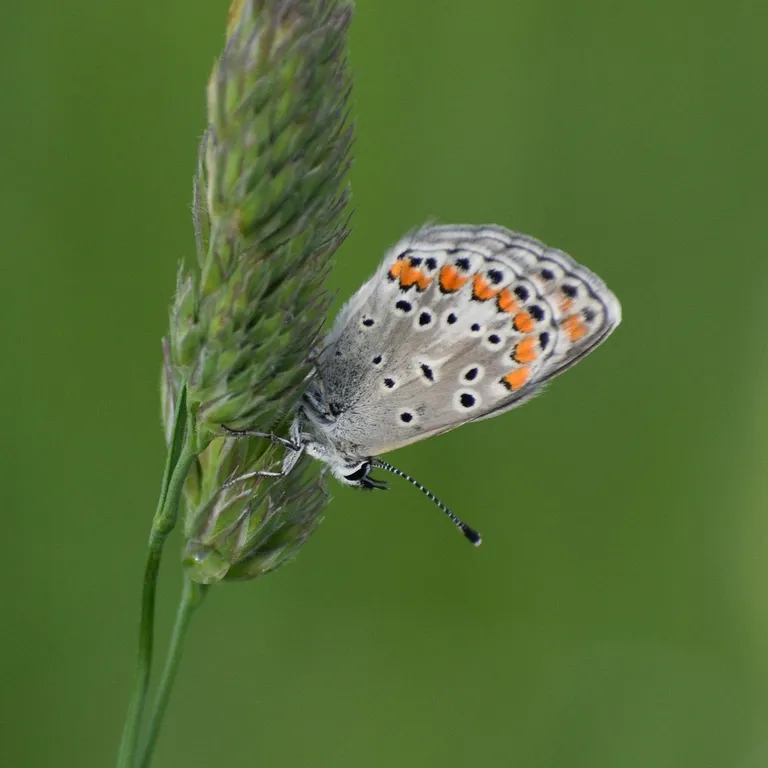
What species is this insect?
Aricia agestis/artaxerxes
